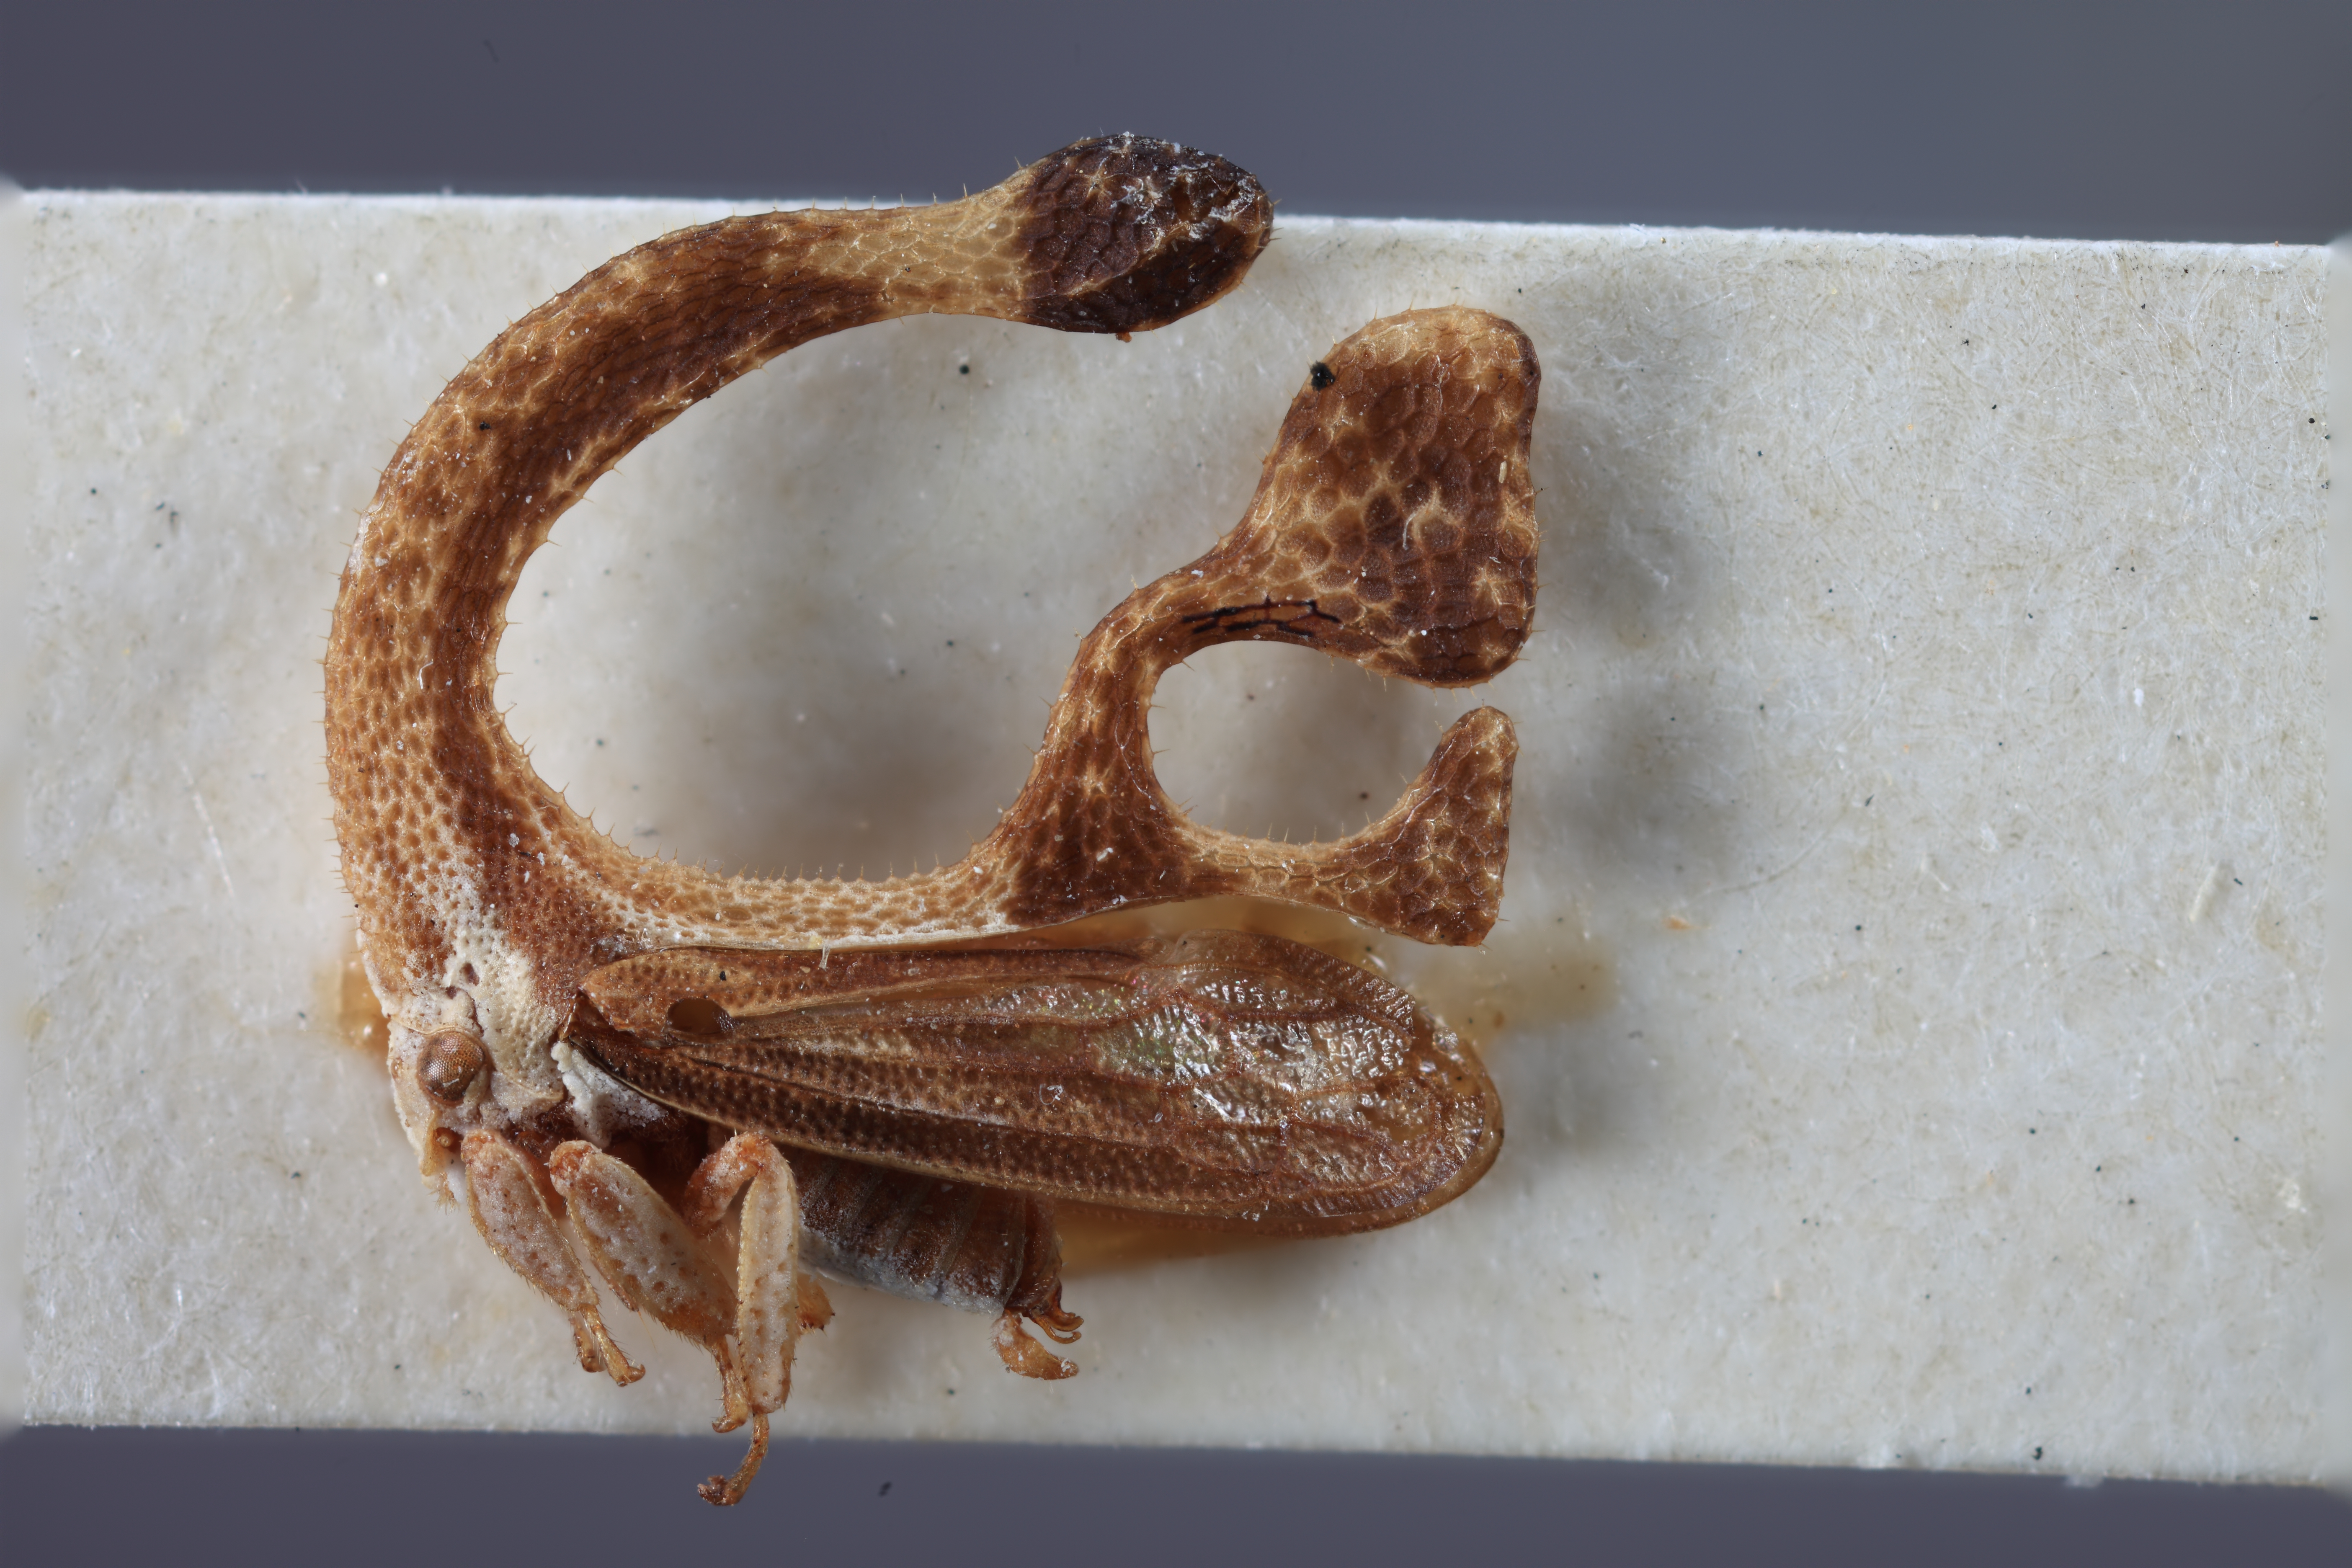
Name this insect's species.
Spongophorus gonzaloi
